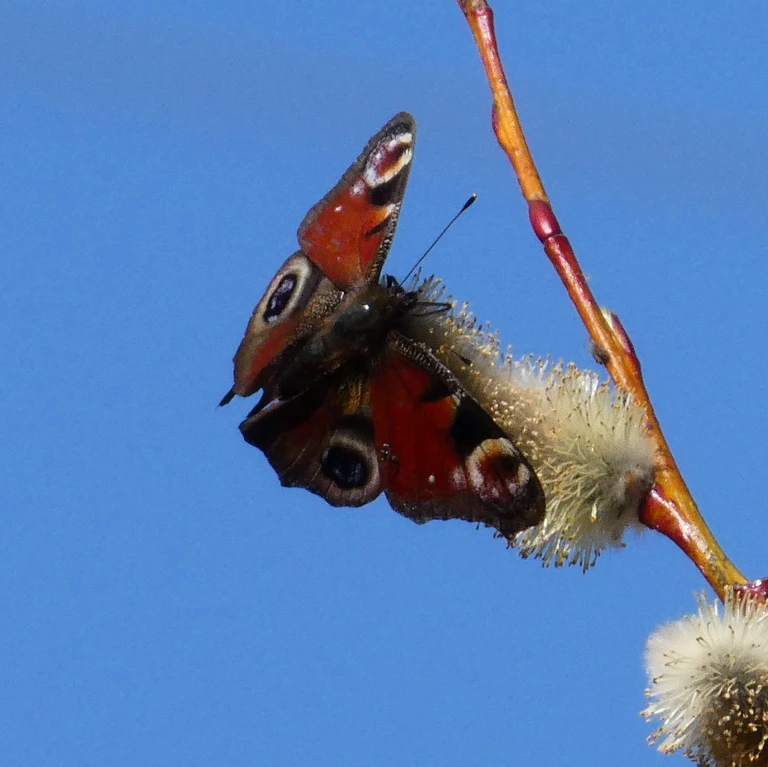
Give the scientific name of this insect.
Aglais io
